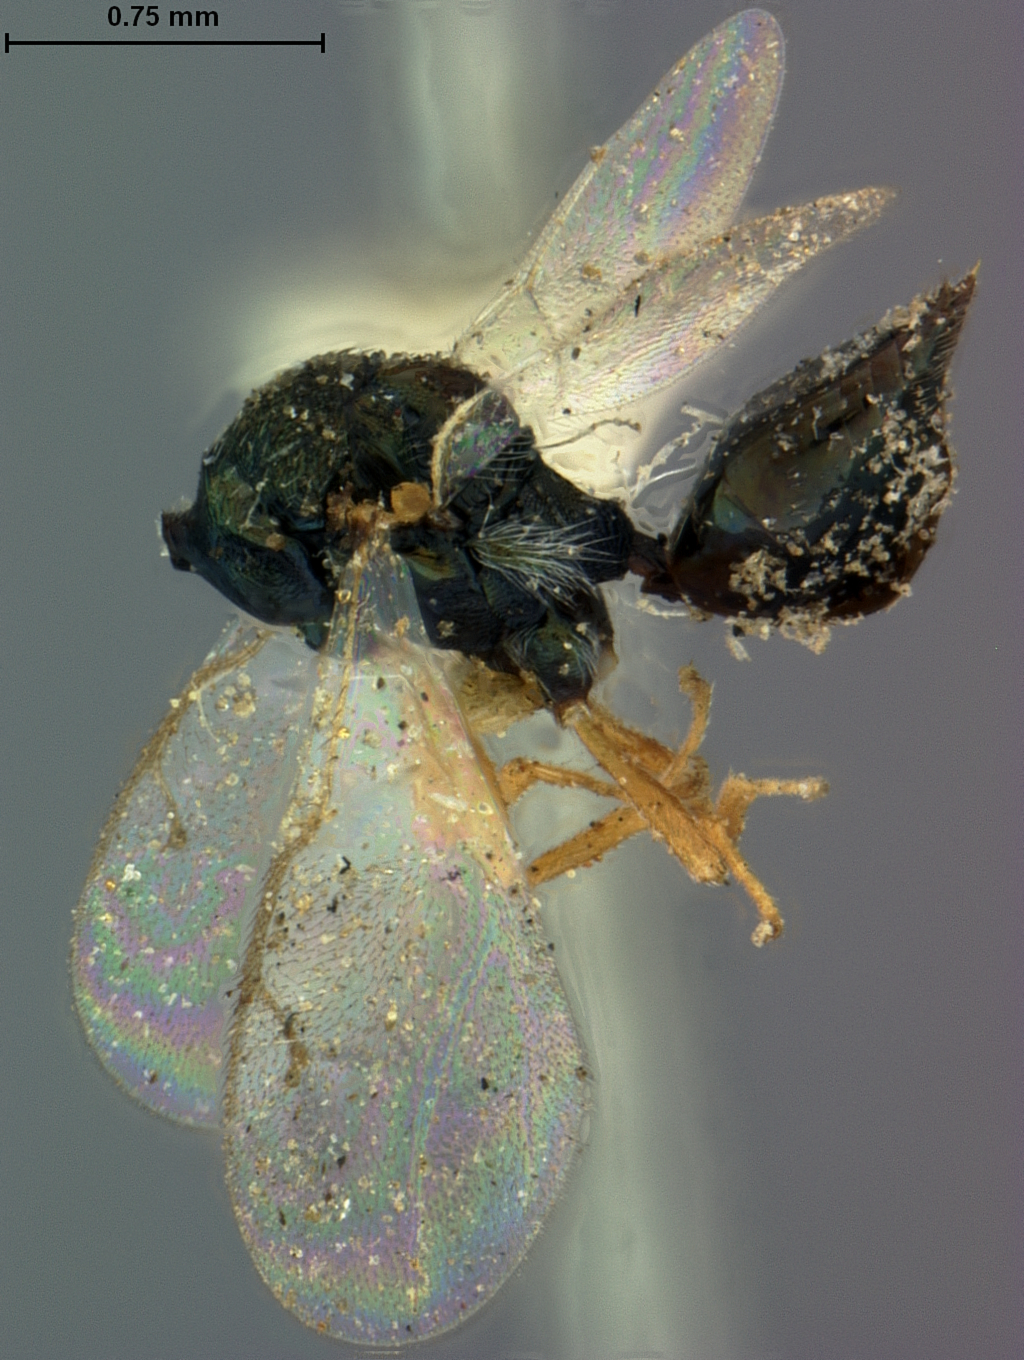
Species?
Crytogaster dineutis
